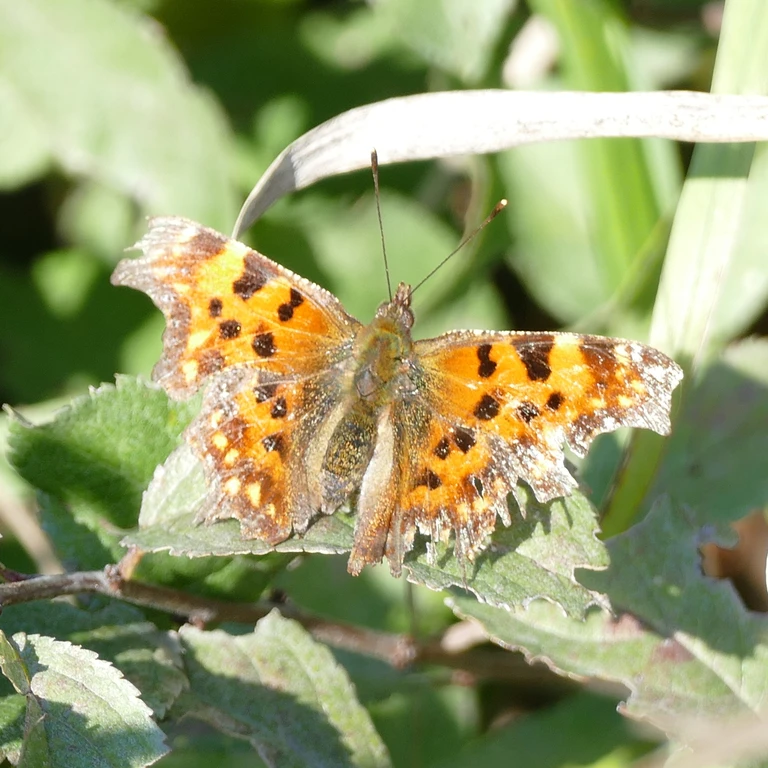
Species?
Polygonia c-album
